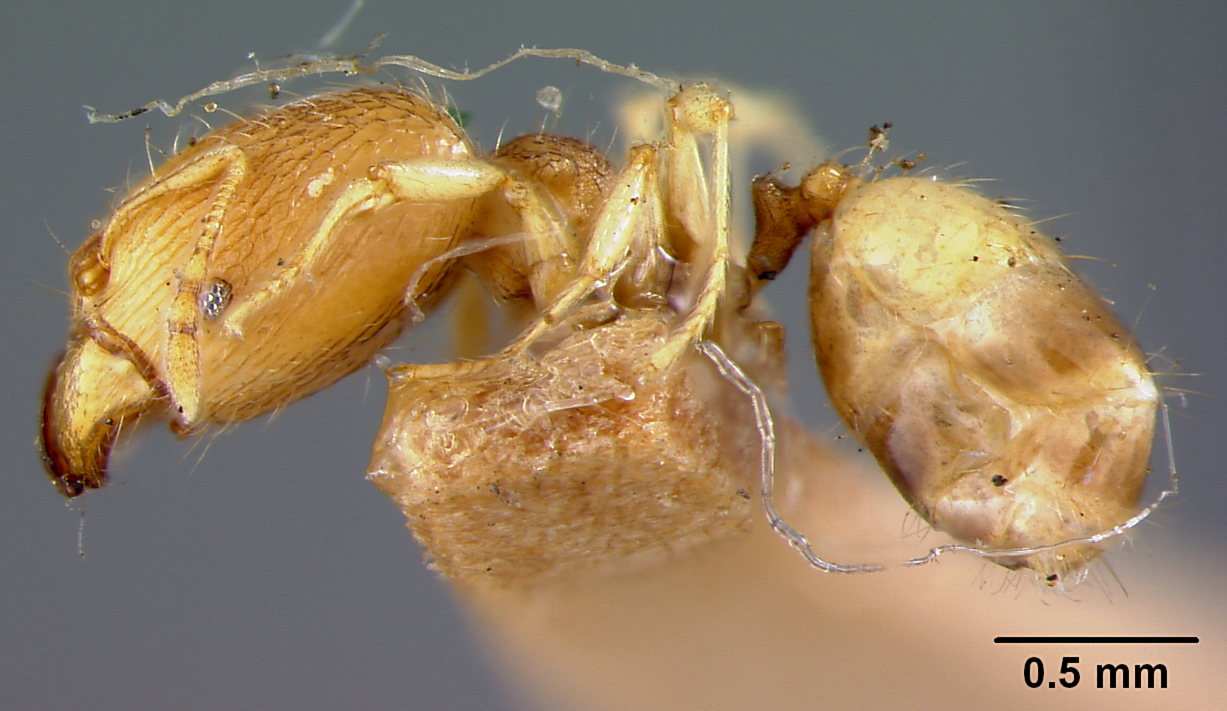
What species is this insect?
Pheidole nindi
